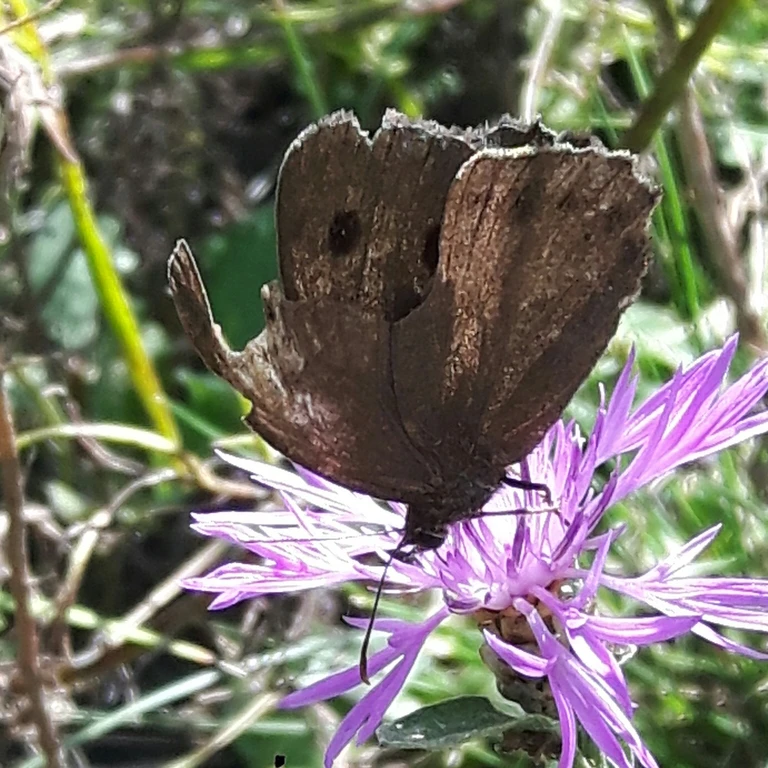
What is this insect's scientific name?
Minois dryas
